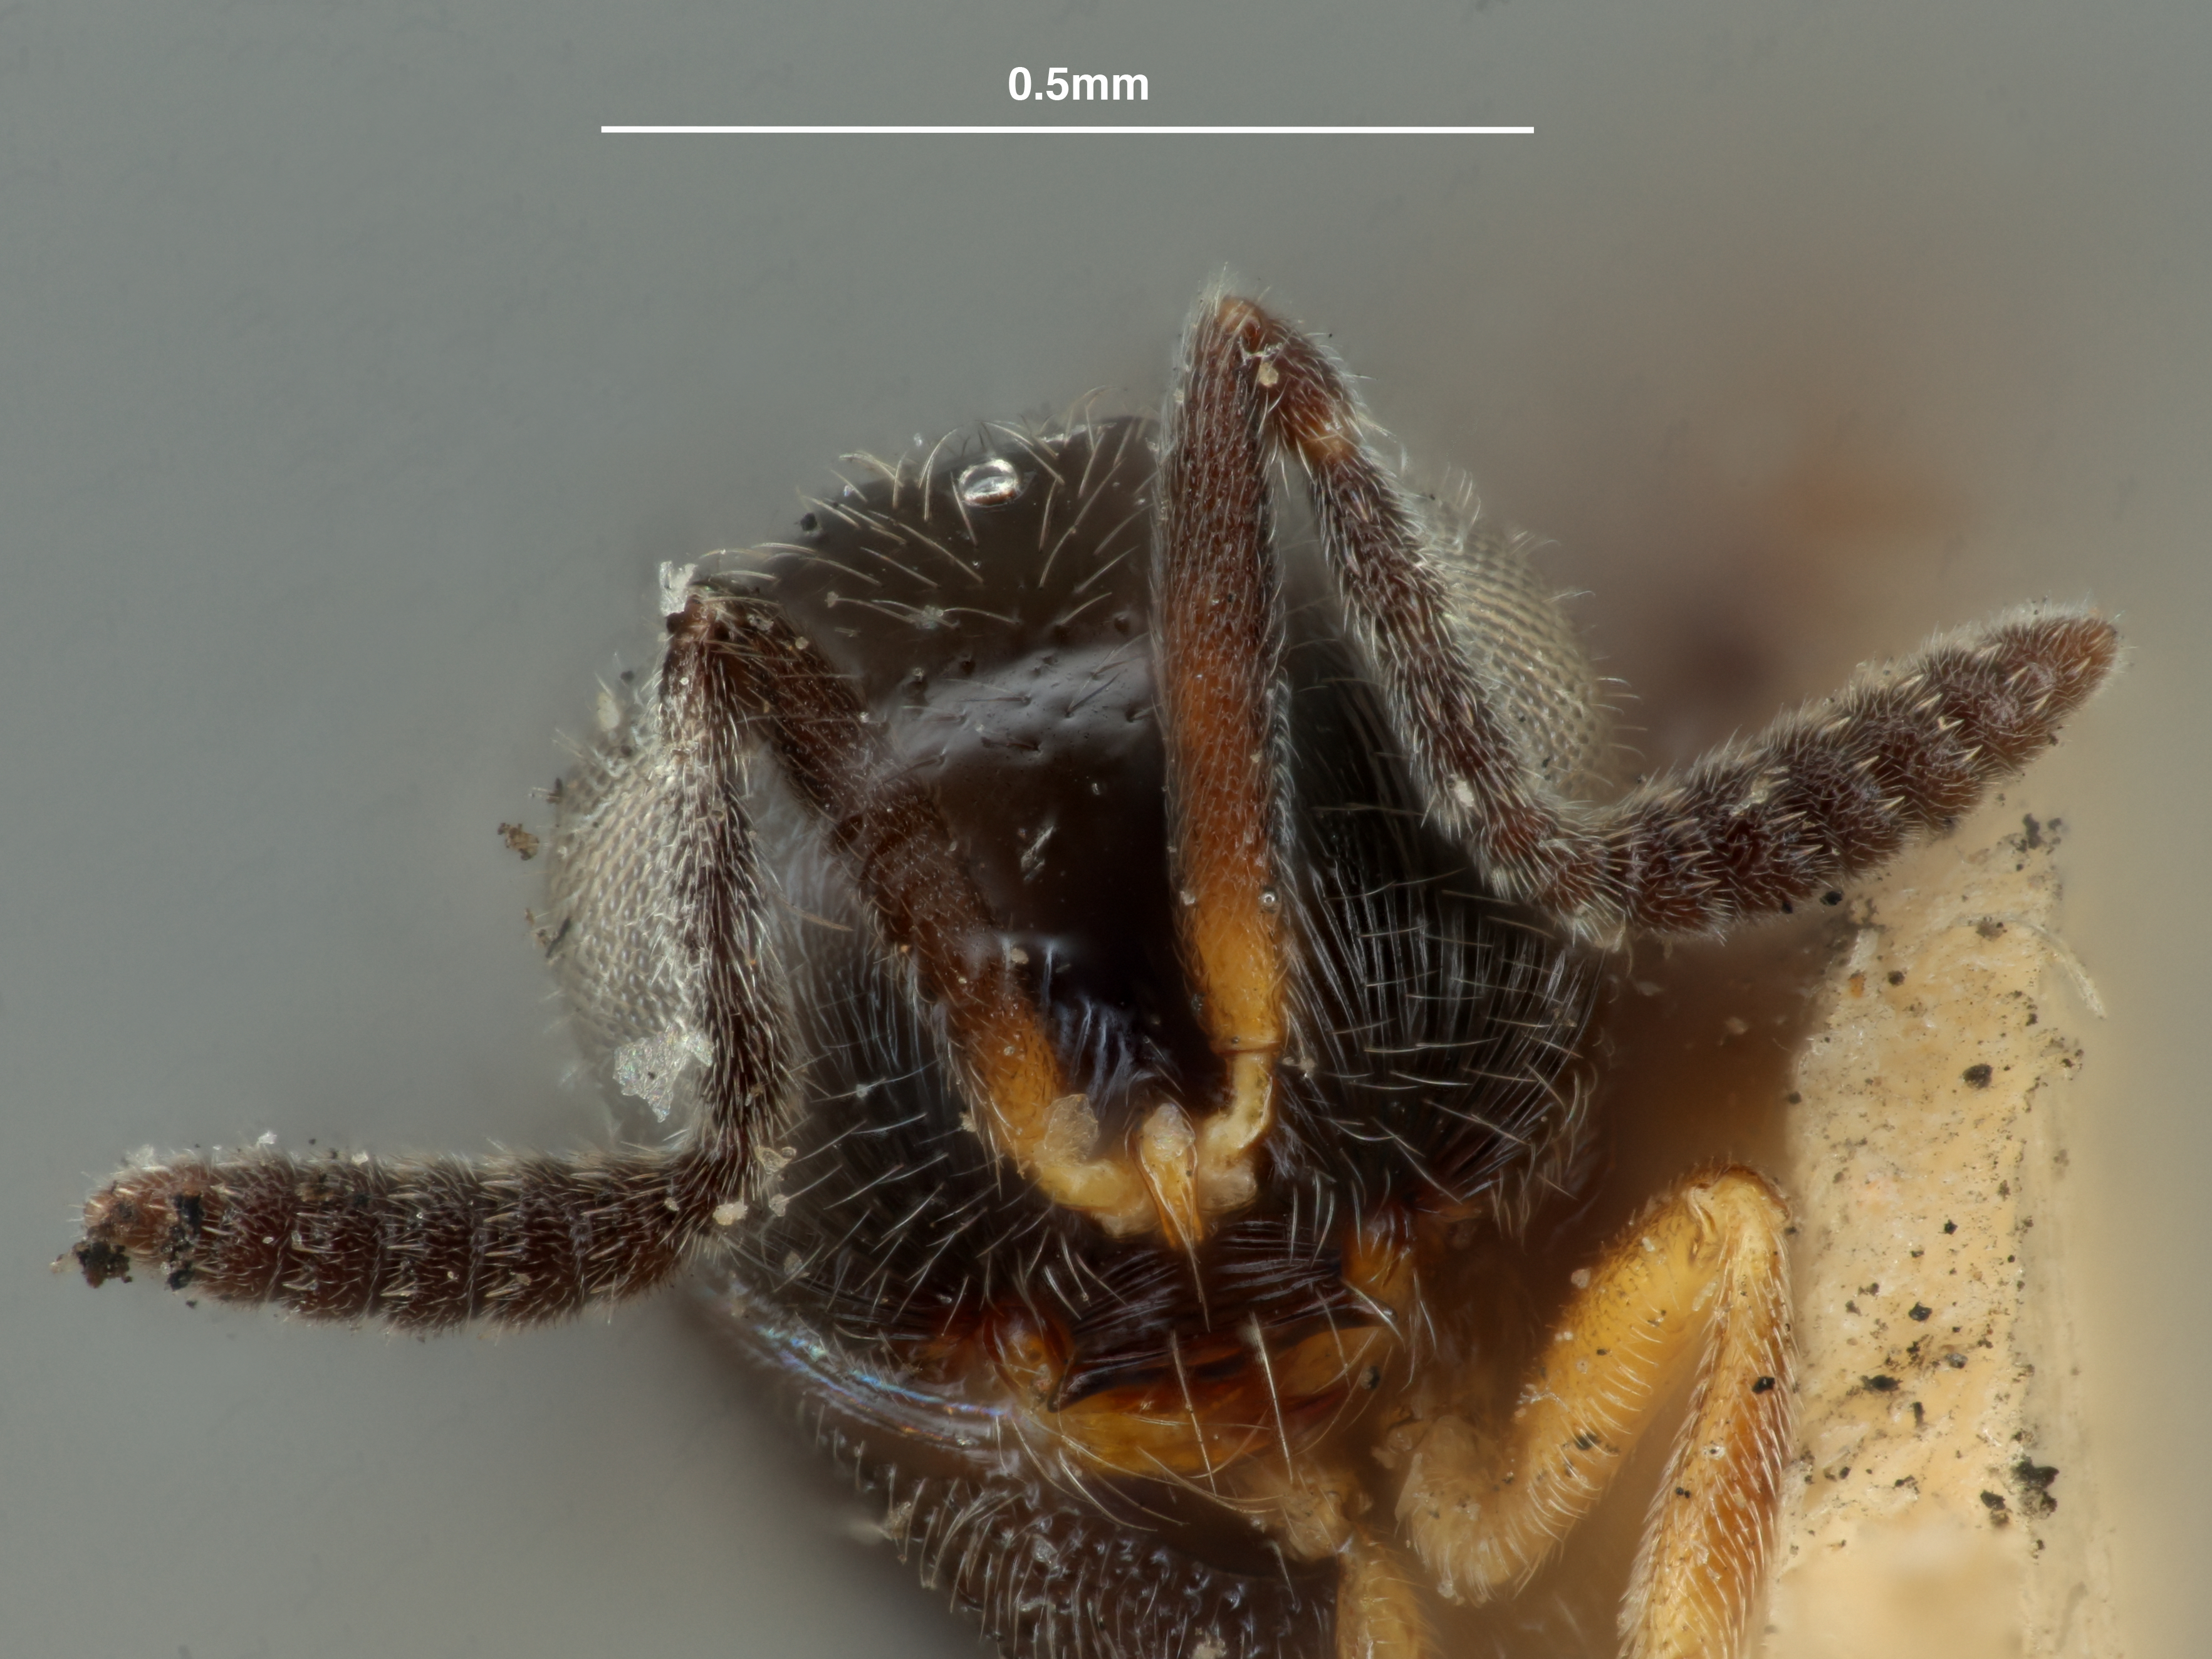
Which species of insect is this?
Trimorus crosbyi
